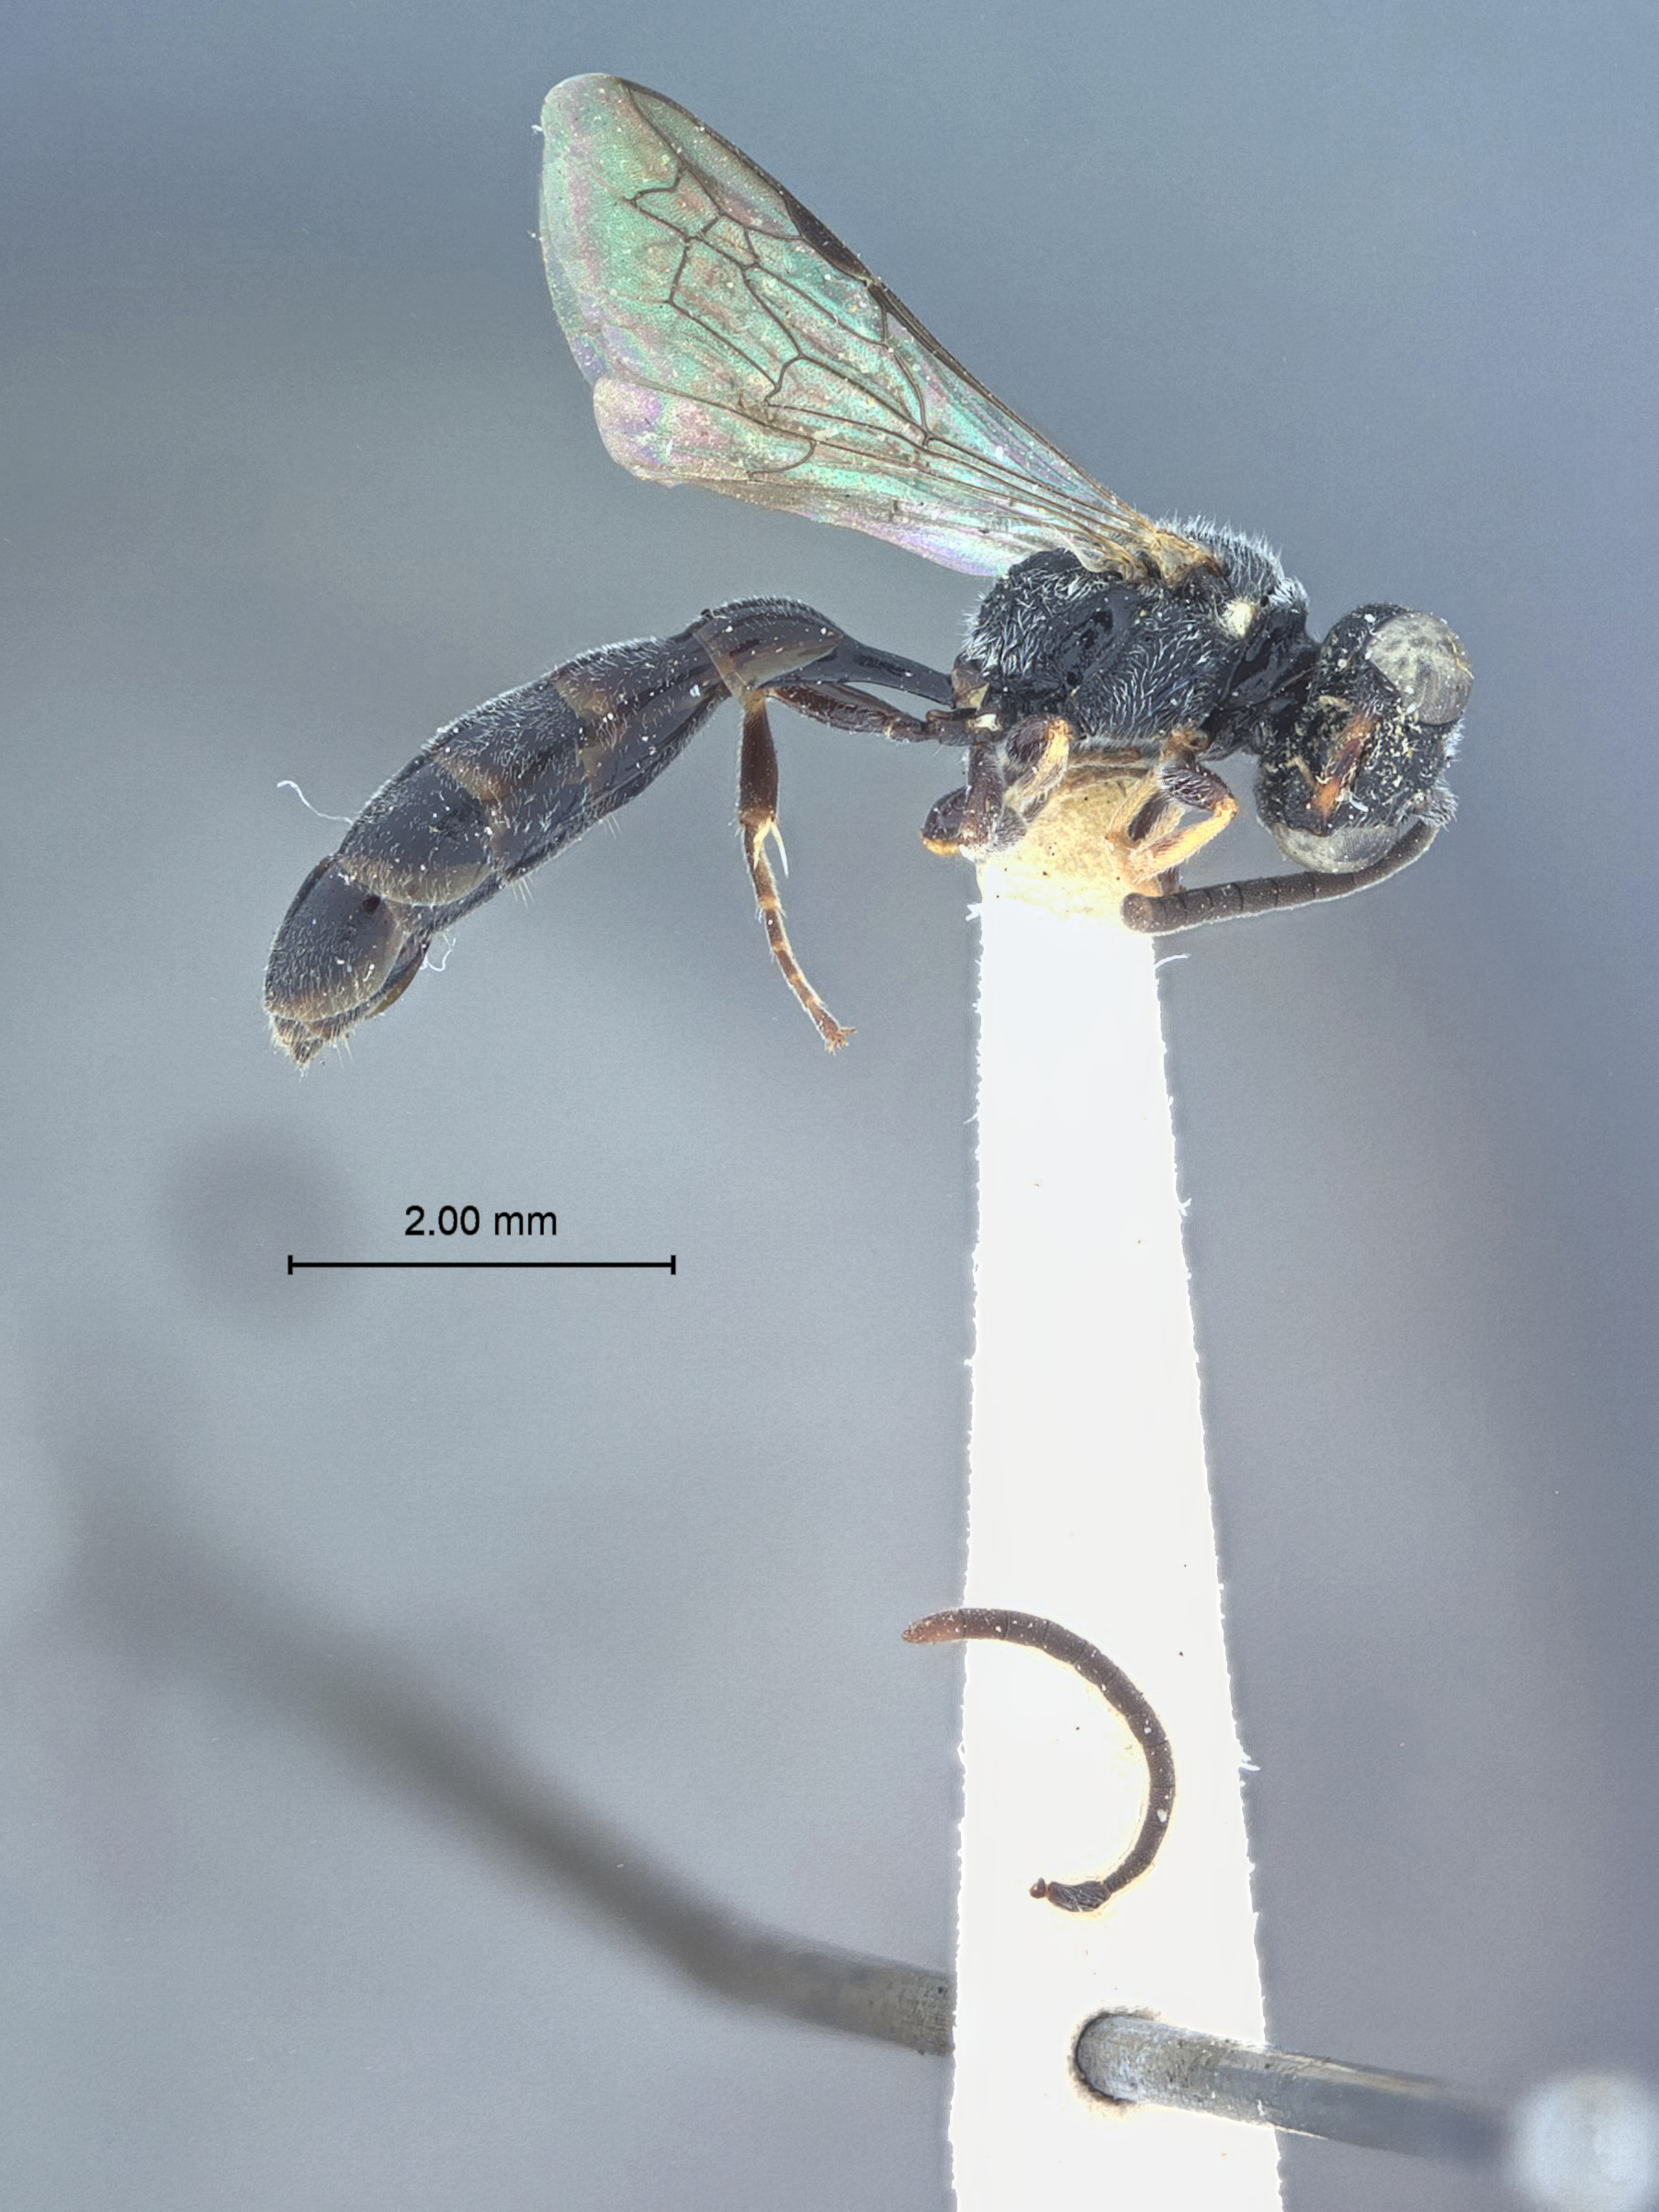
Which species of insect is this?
Psenia atricornis
